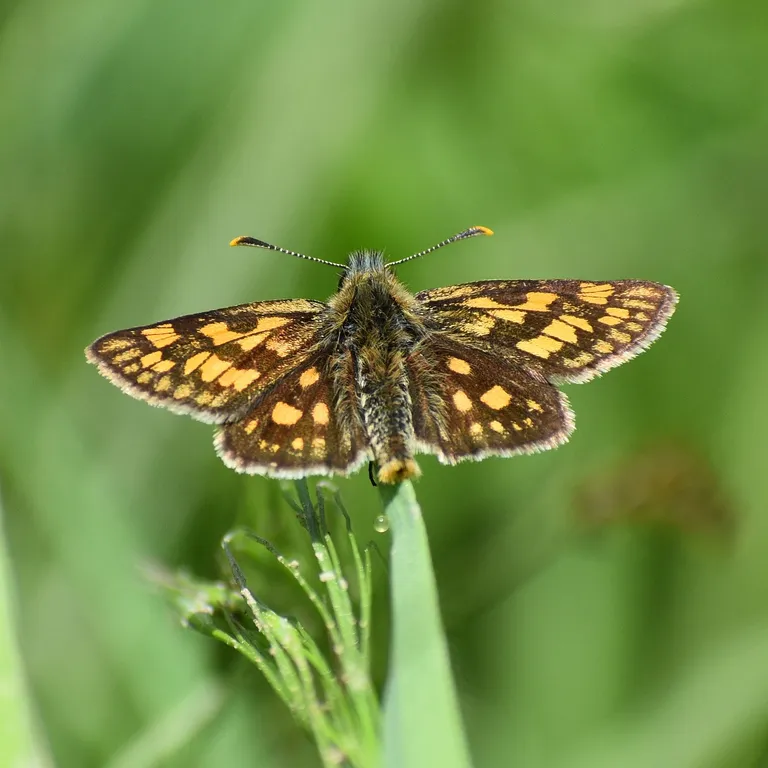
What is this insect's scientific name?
Carterocephalus palaemon
